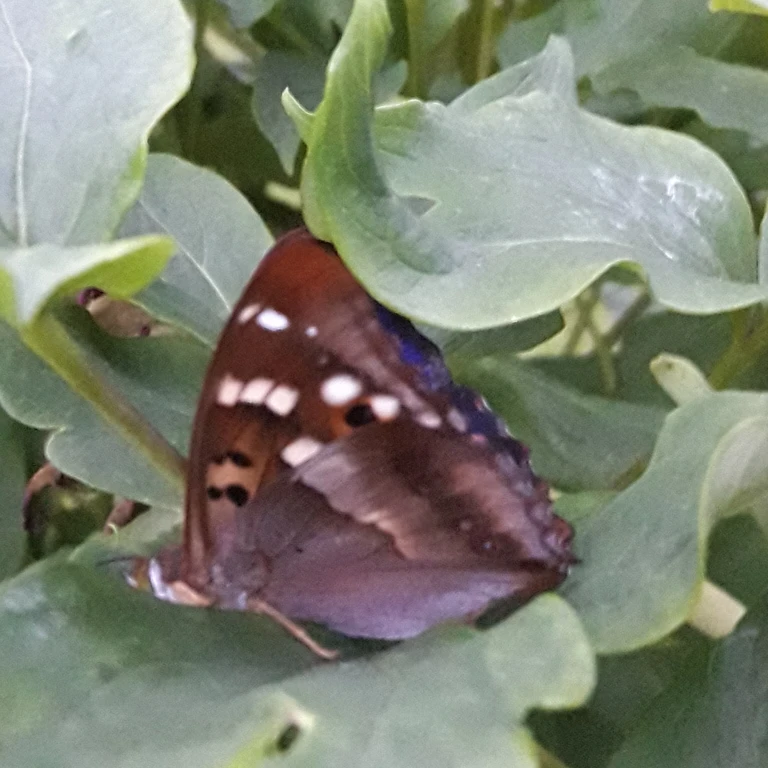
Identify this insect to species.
Apatura ilia
